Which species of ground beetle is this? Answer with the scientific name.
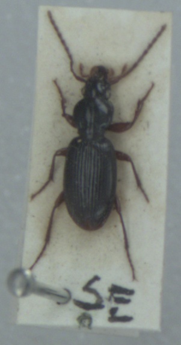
Stomis pumicatus
